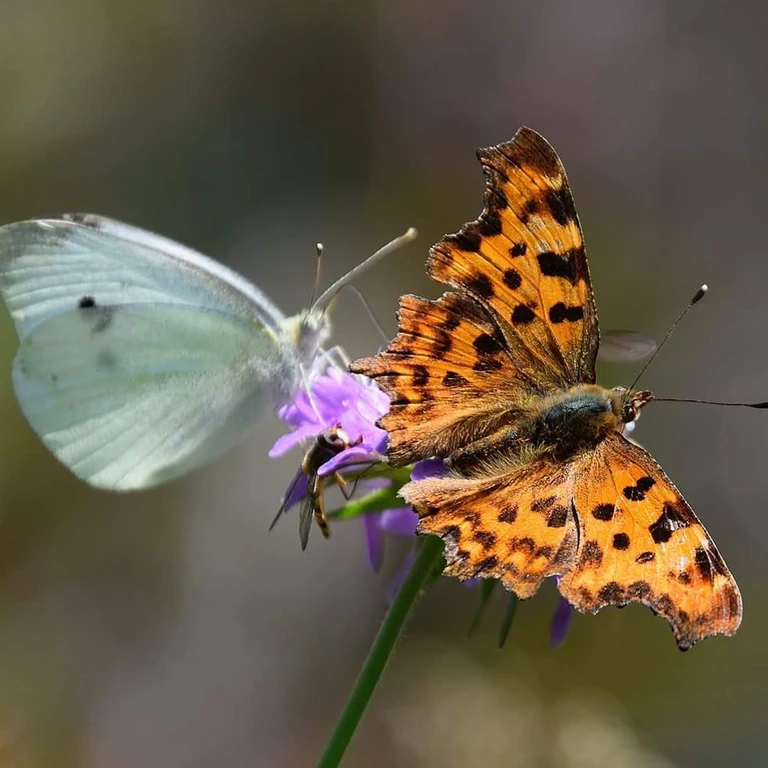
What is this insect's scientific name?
Polygonia c-album
